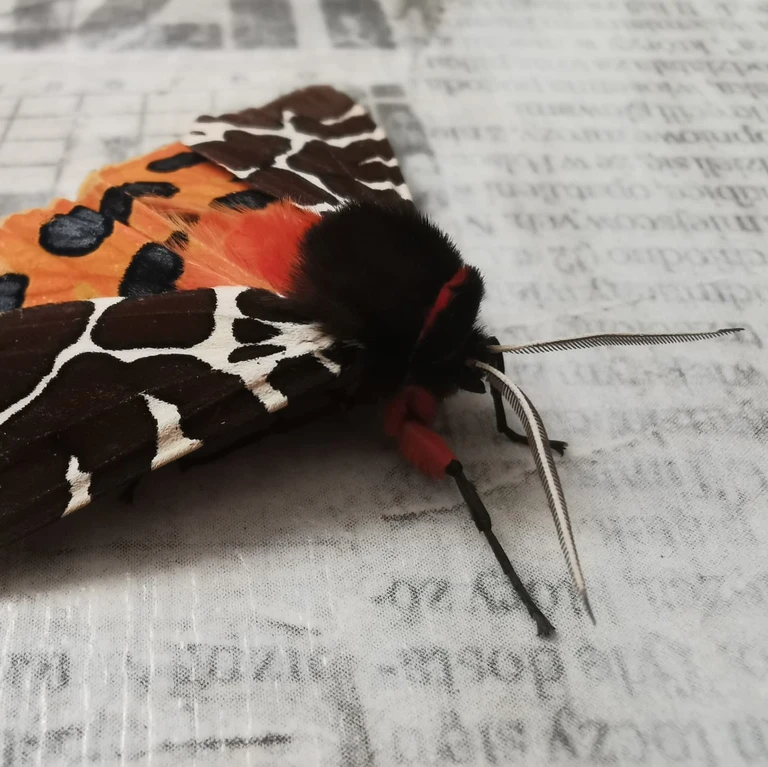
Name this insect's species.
Arctia caja
